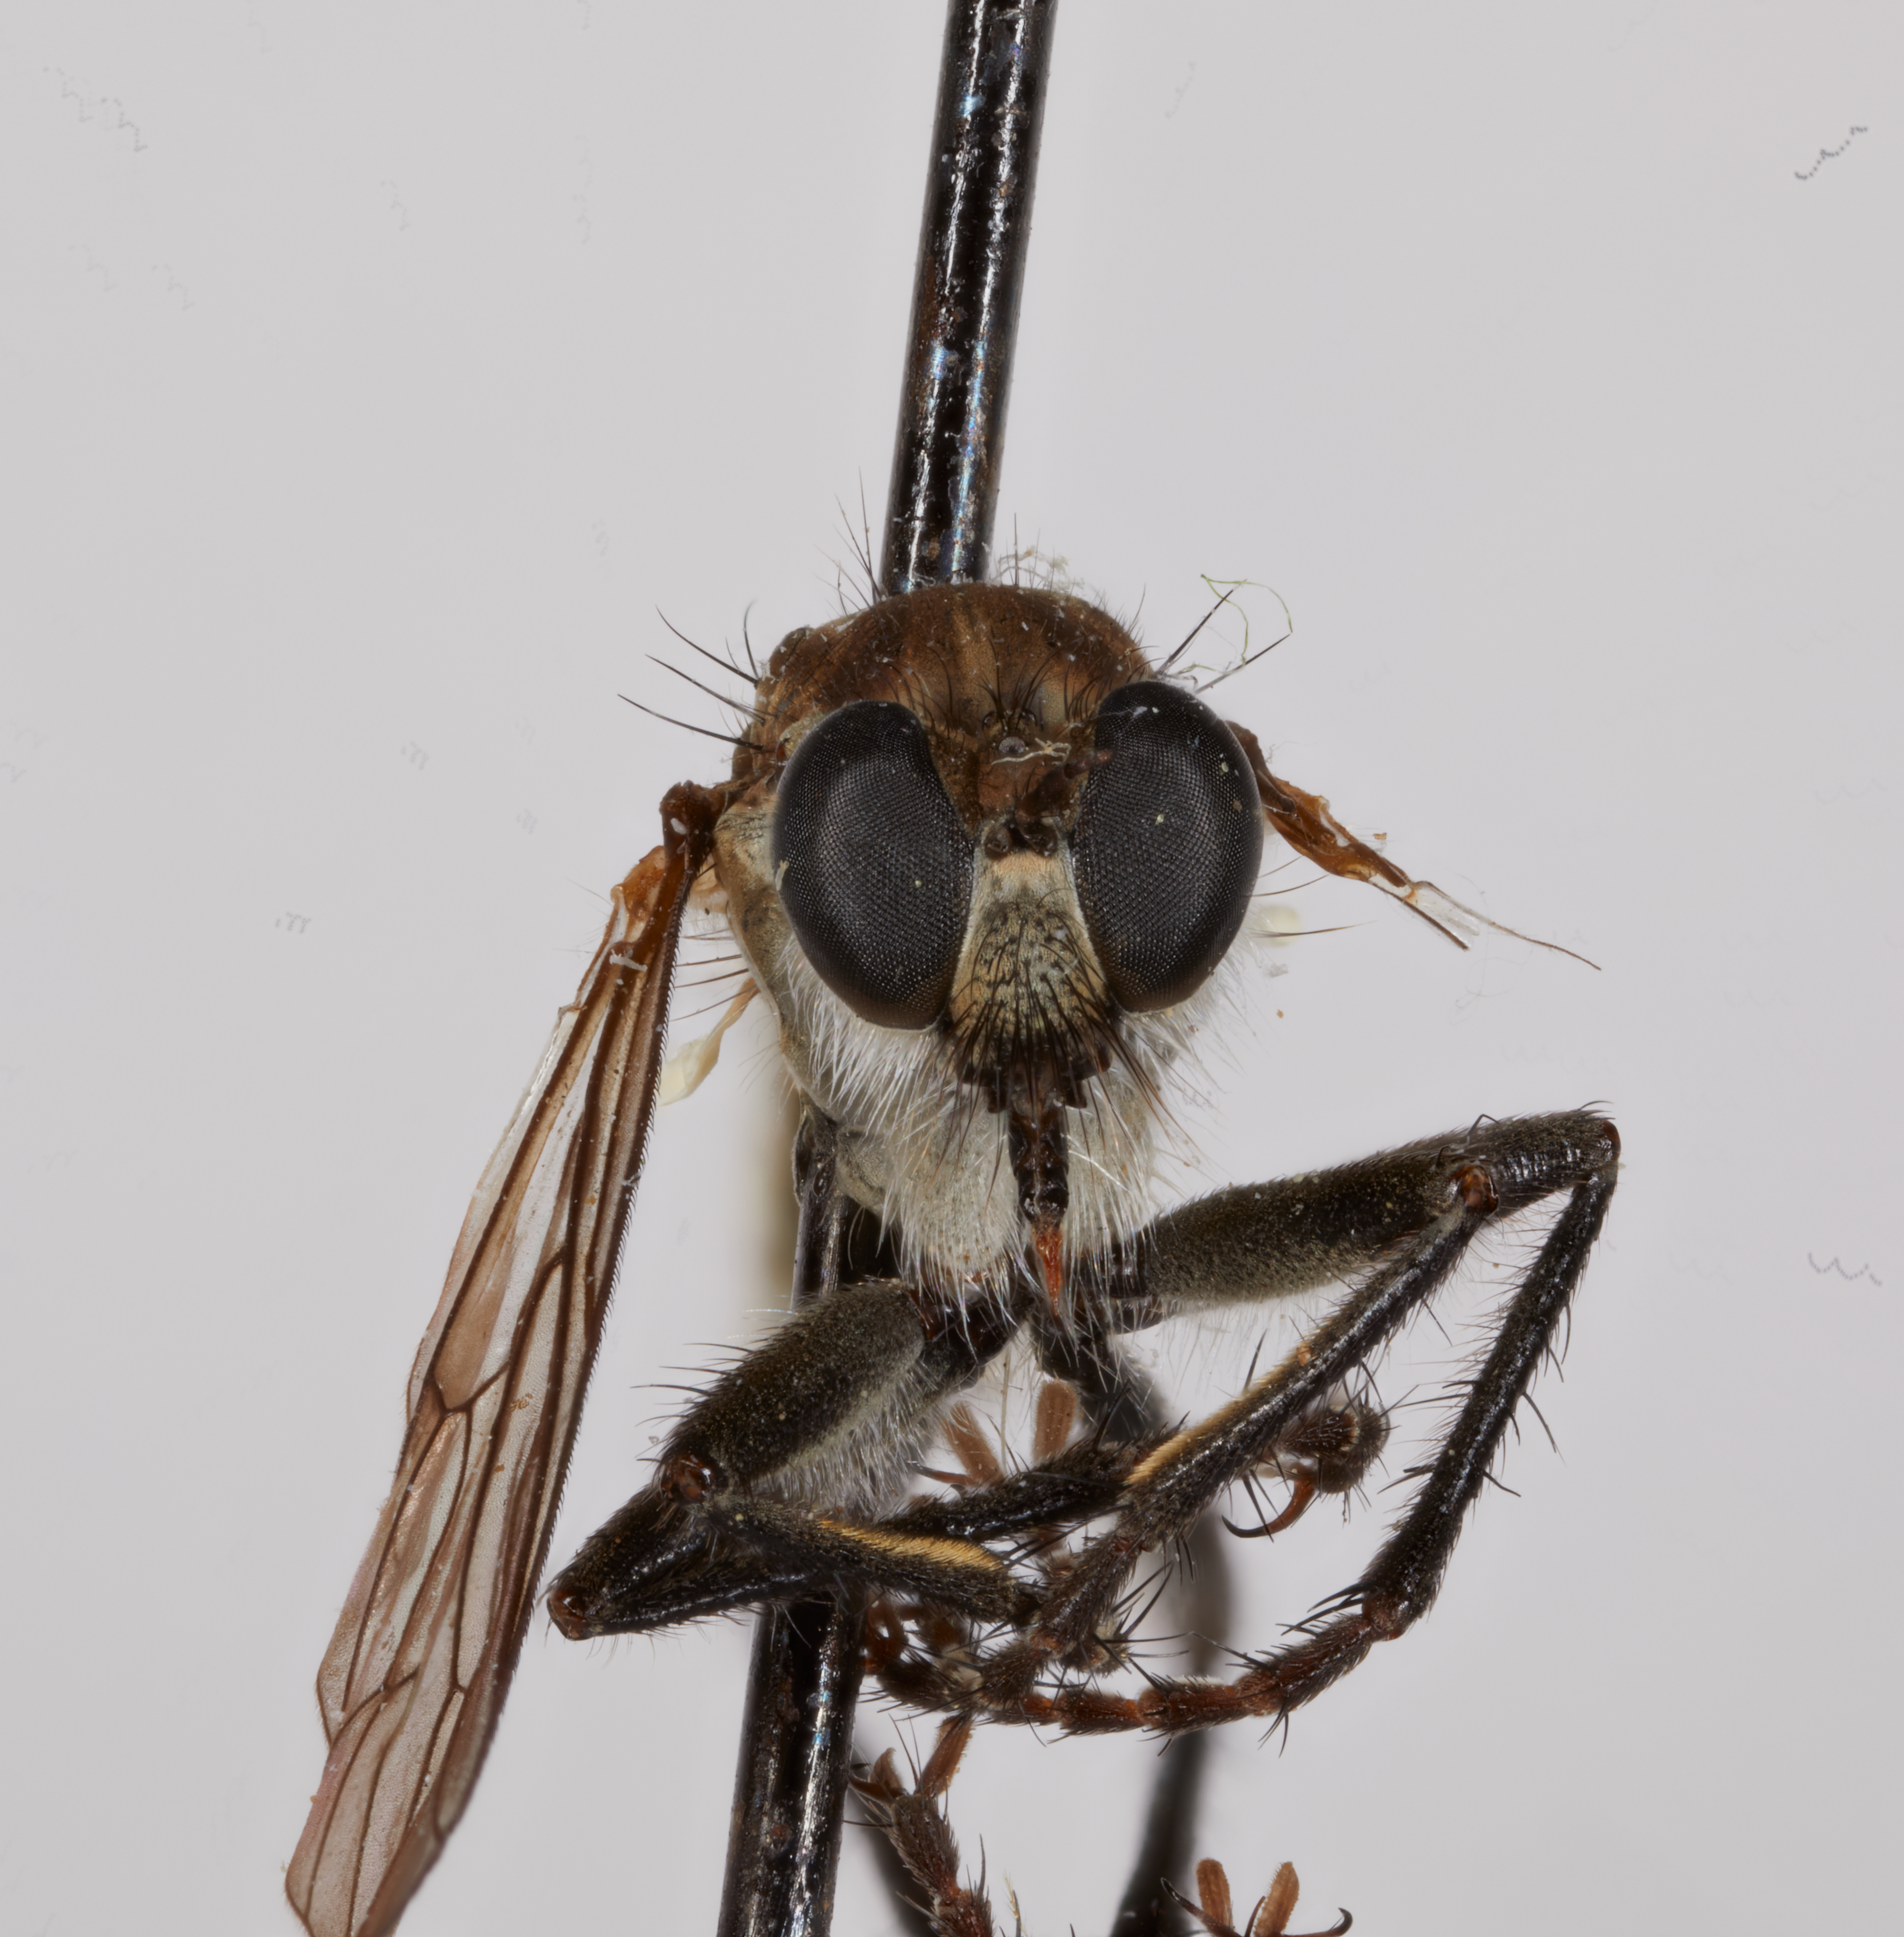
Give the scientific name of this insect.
Lasiopogon chrysotus
